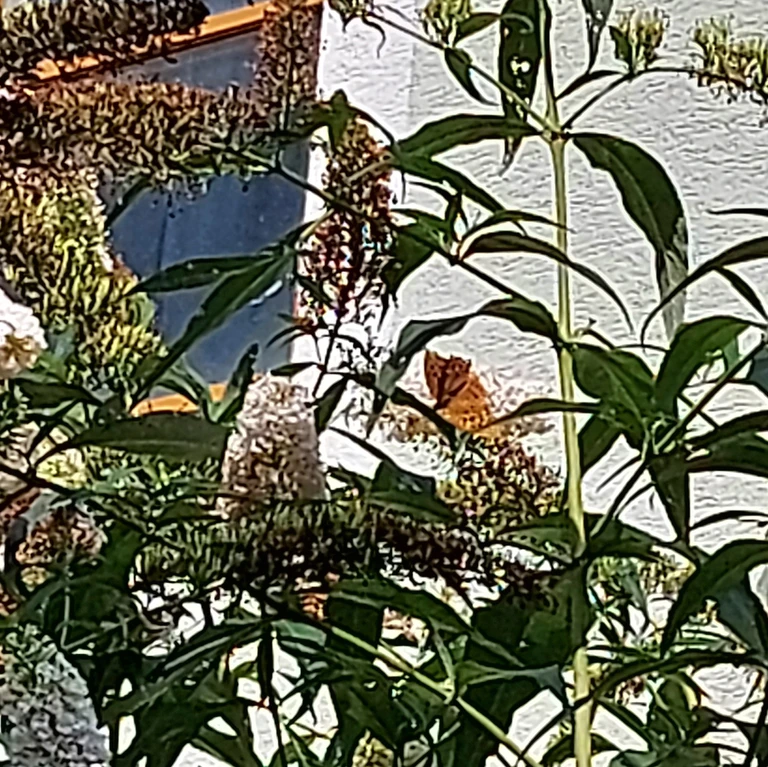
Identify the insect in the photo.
Argynnis paphia
